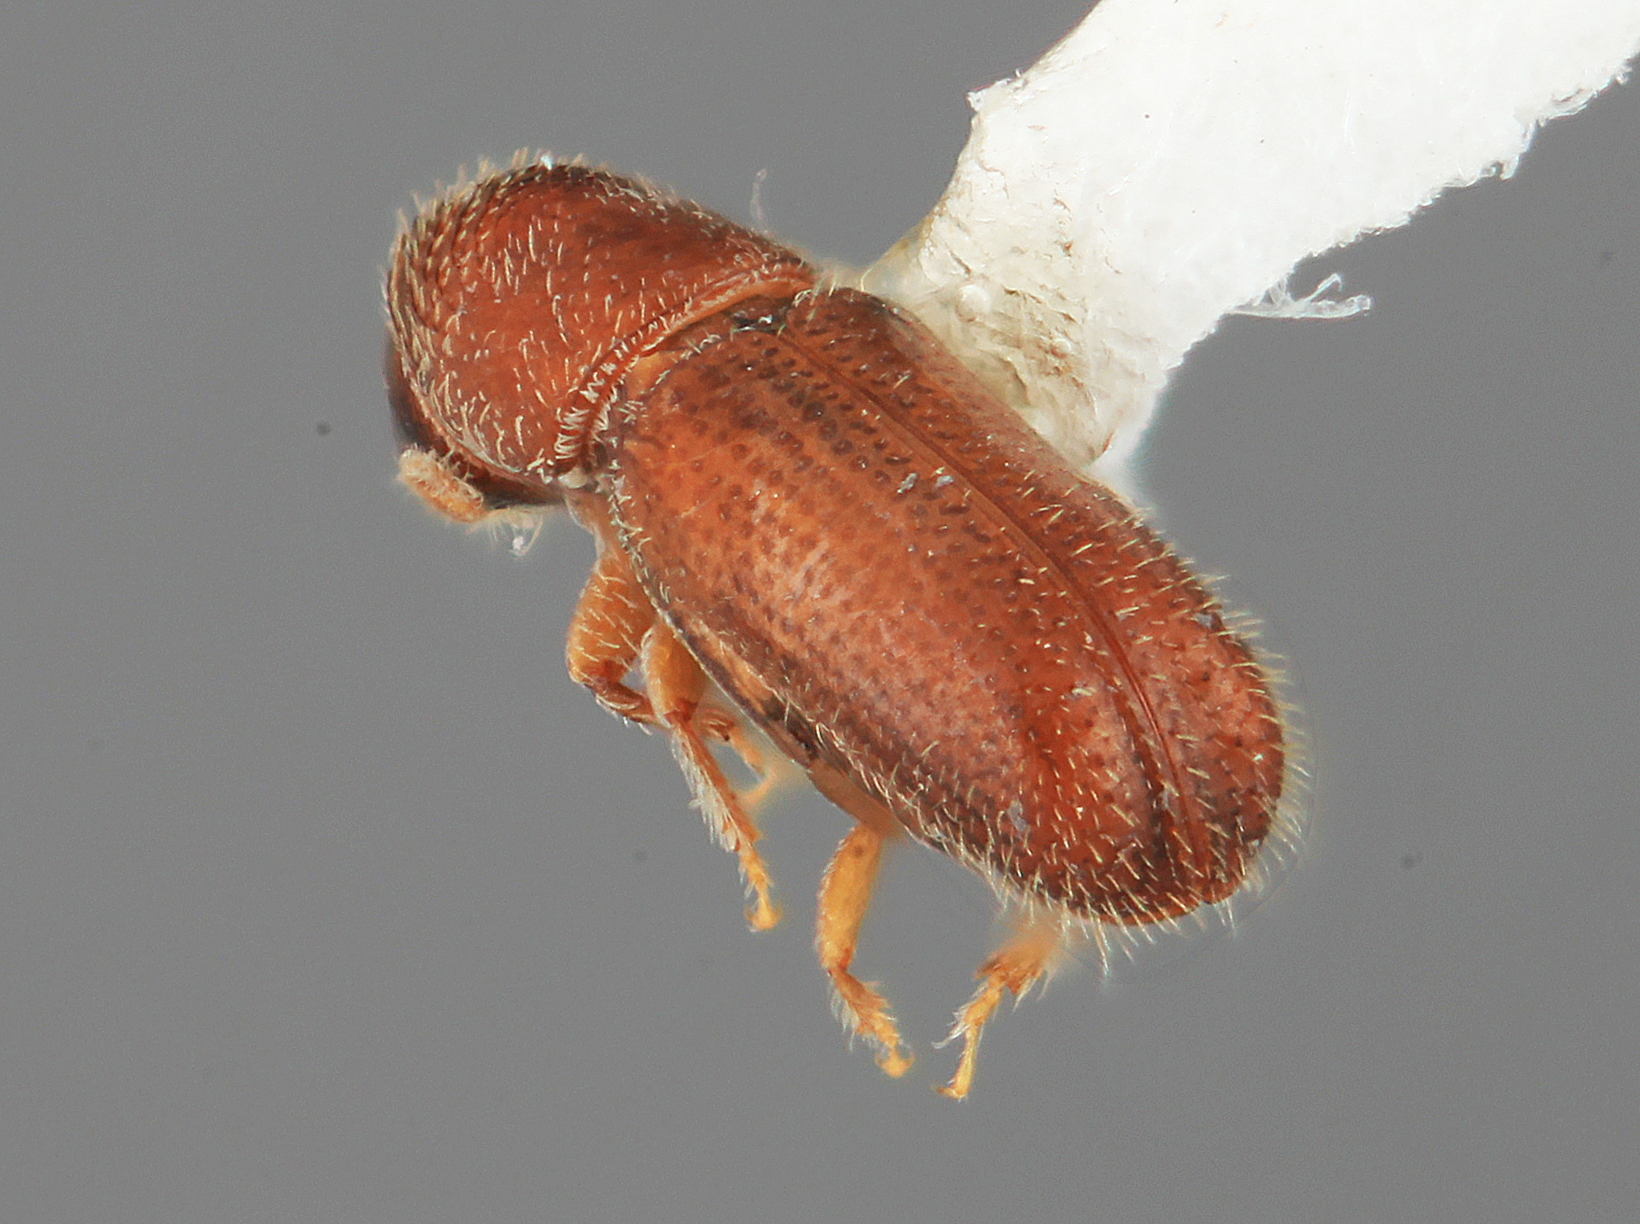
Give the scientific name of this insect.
Pseudopityophthorus colombianus
